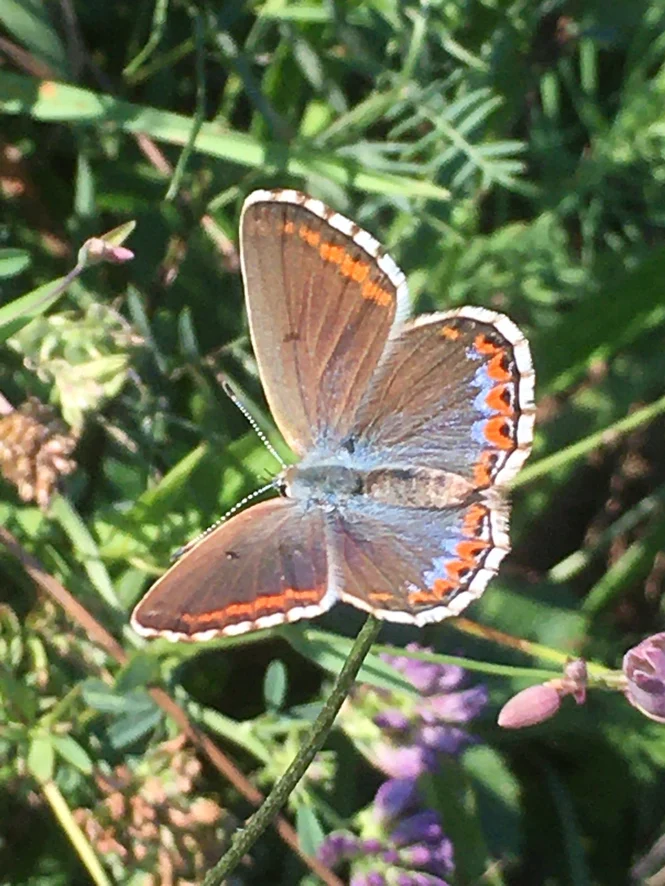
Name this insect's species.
Lysandra bellargus
